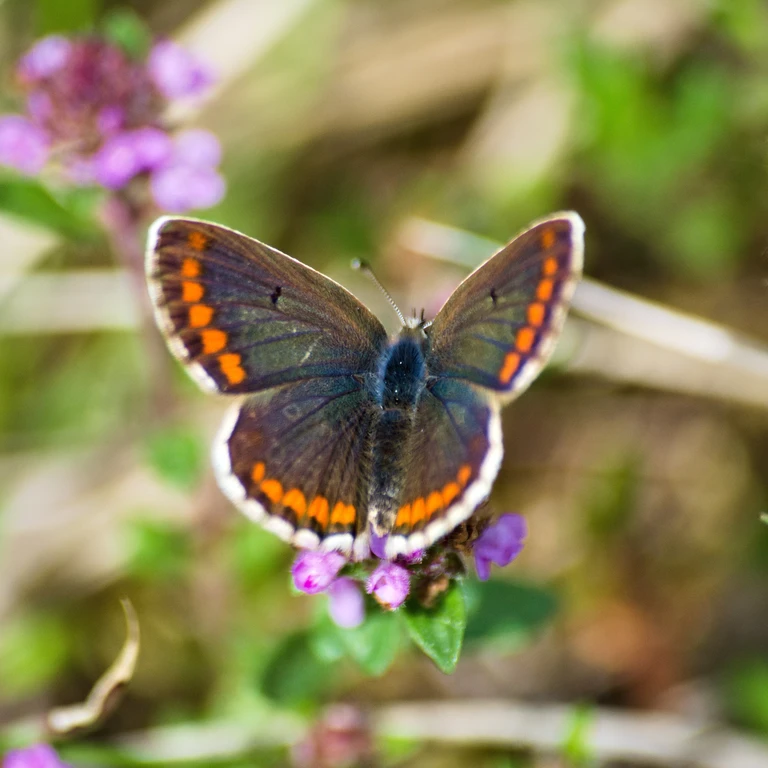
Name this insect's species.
Aricia agestis/artaxerxes
